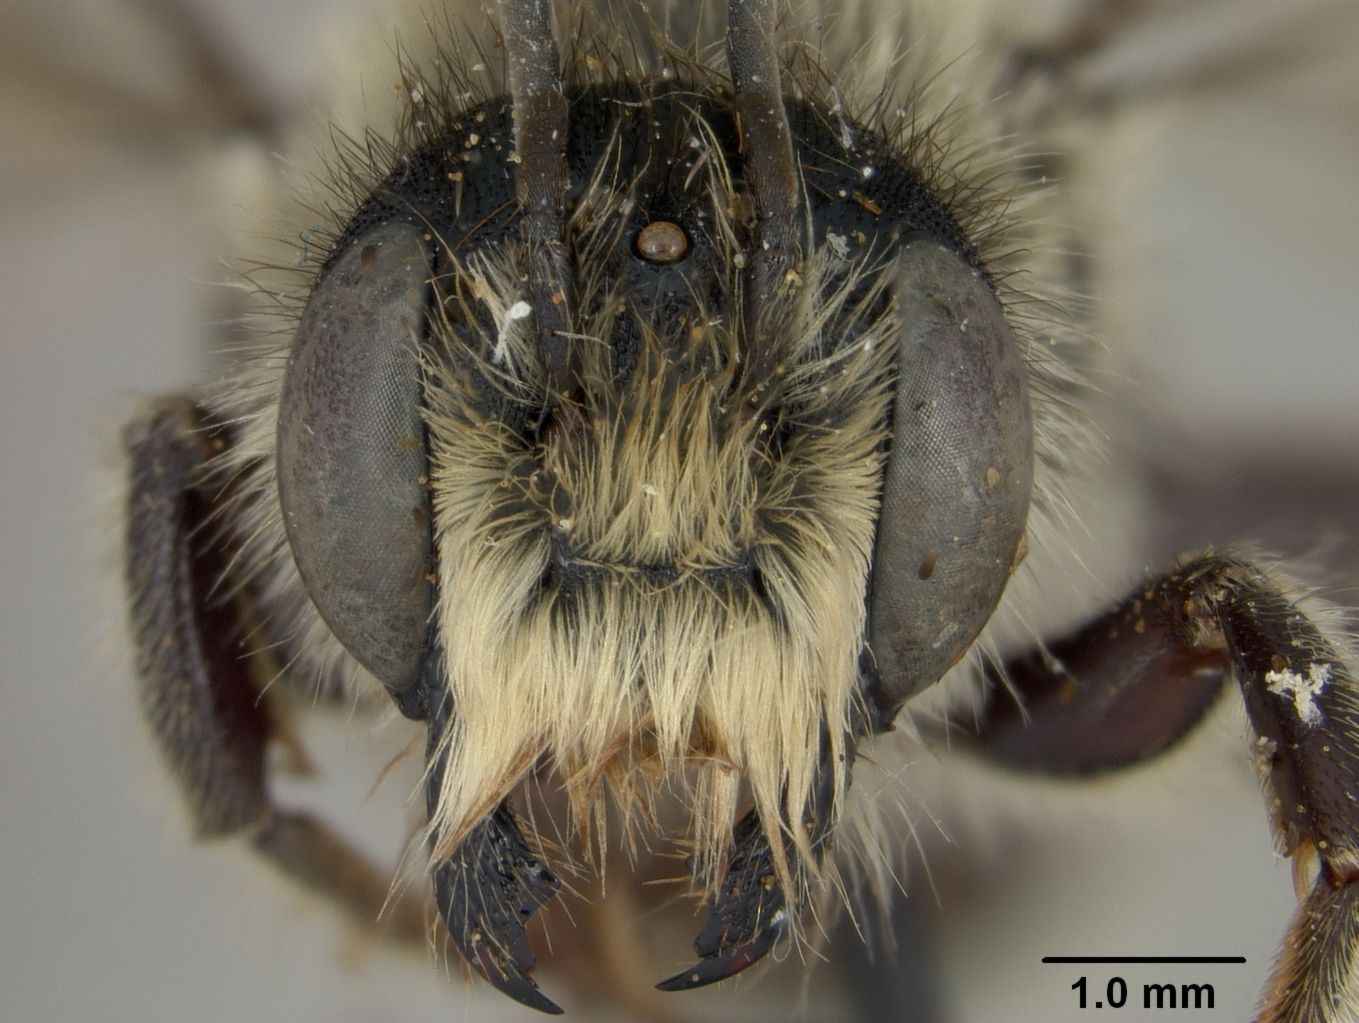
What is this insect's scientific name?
Megachile decipiens
